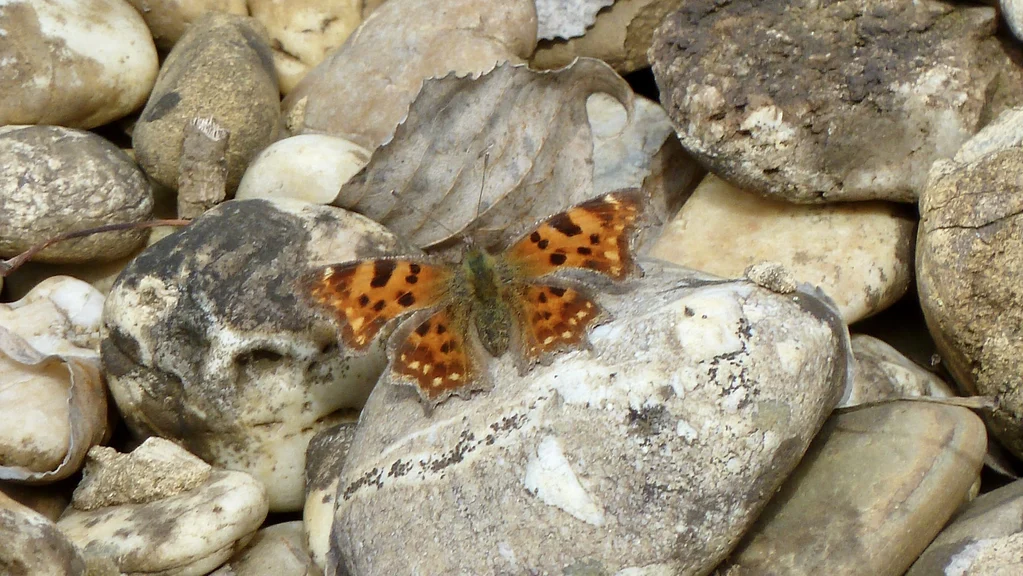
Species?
Polygonia c-album
